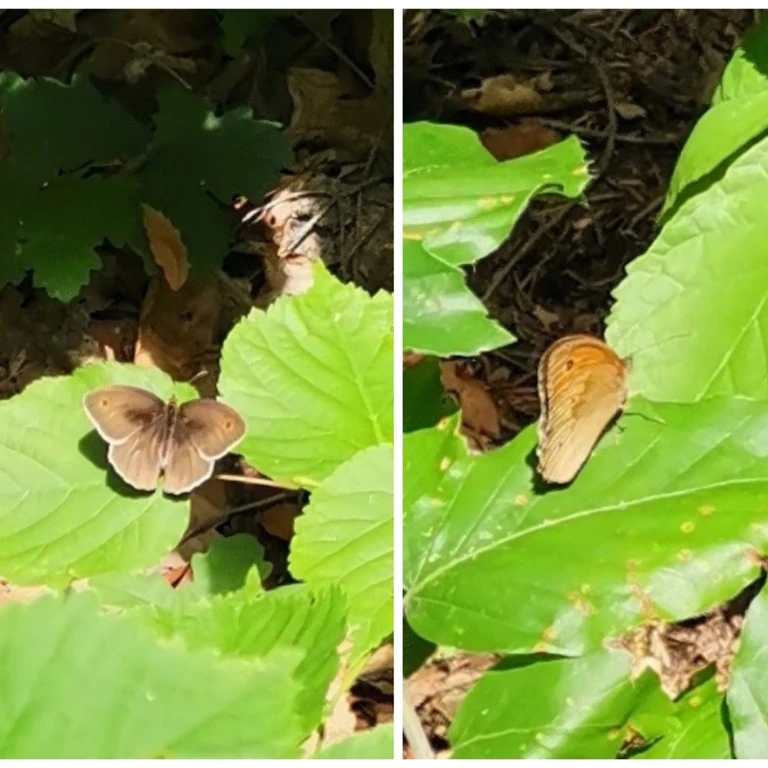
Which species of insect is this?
Maniola jurtina
